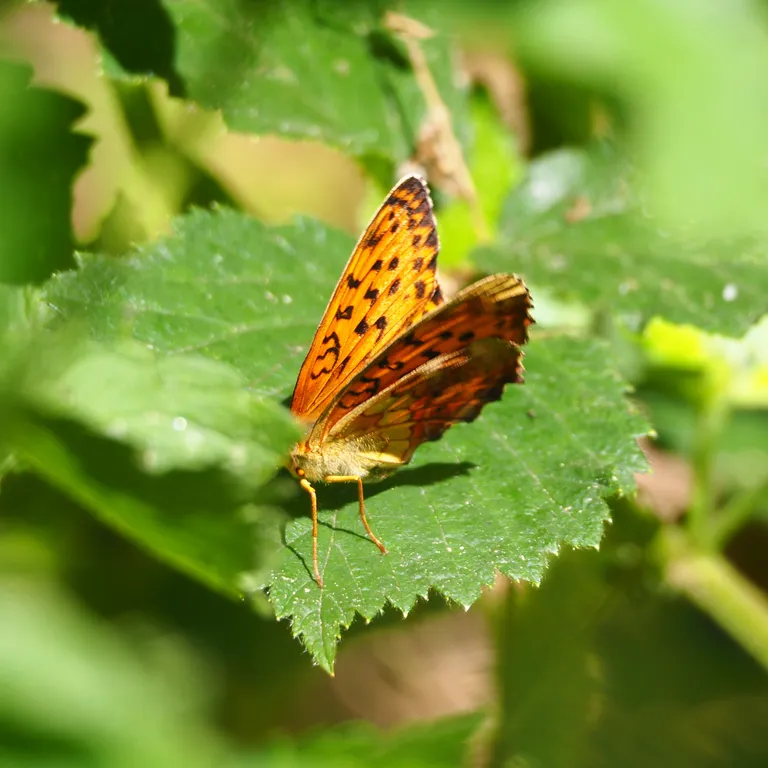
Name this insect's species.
Brenthis daphne
